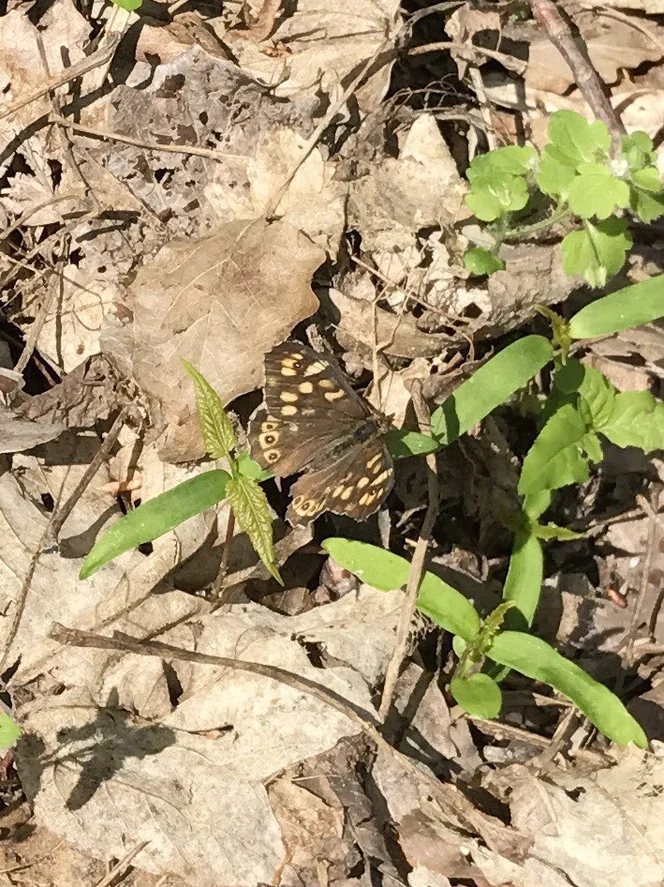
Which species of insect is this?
Pararge aegeria
